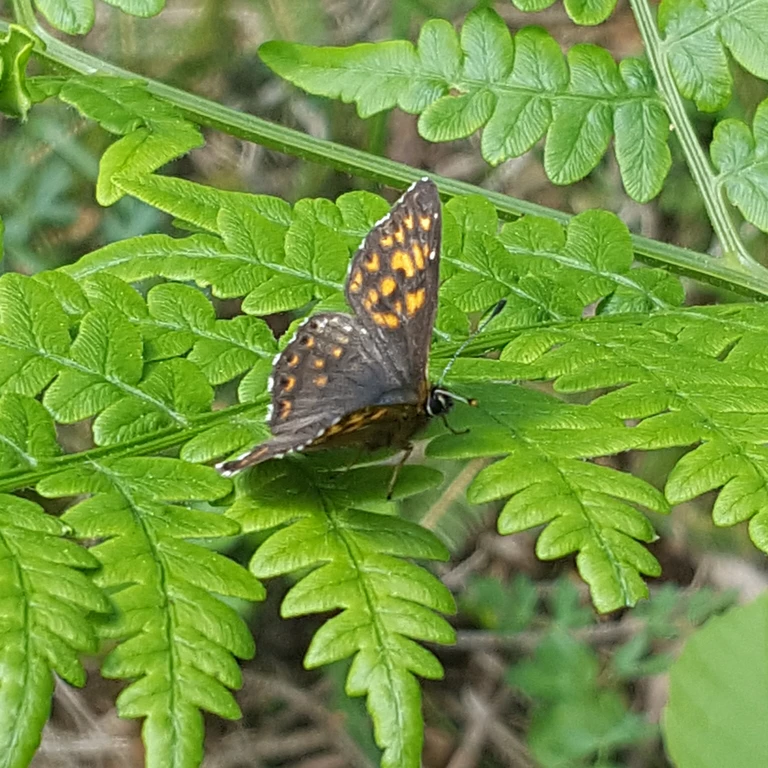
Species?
Hamearis lucina
